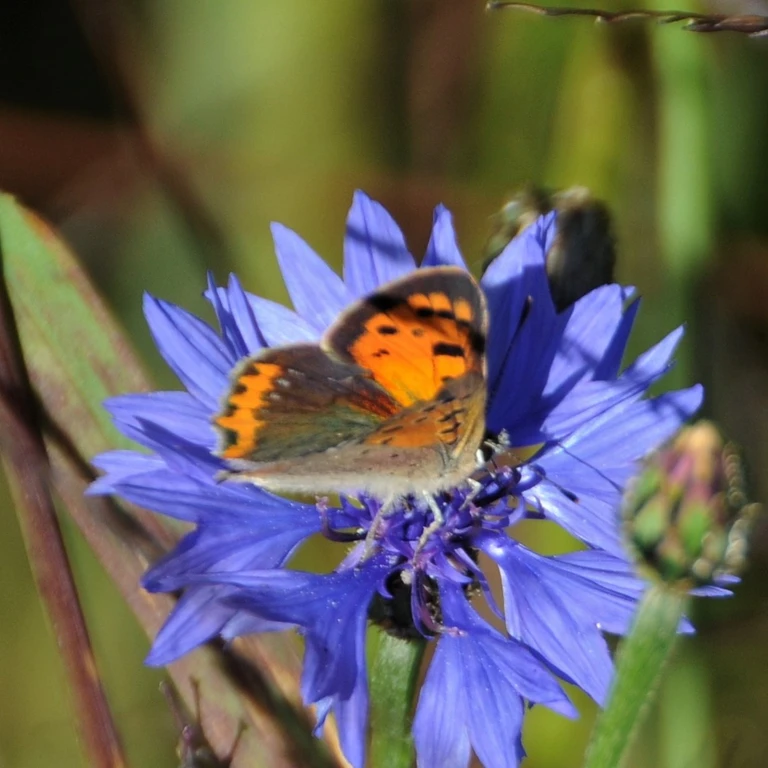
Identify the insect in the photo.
Lycaena phlaeas
